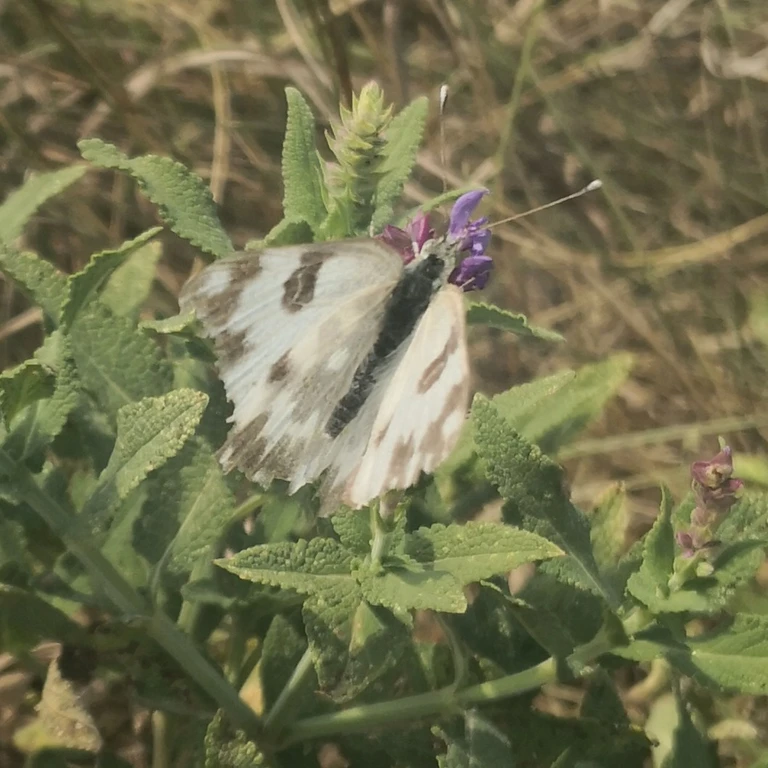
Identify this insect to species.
Pontia edusa
